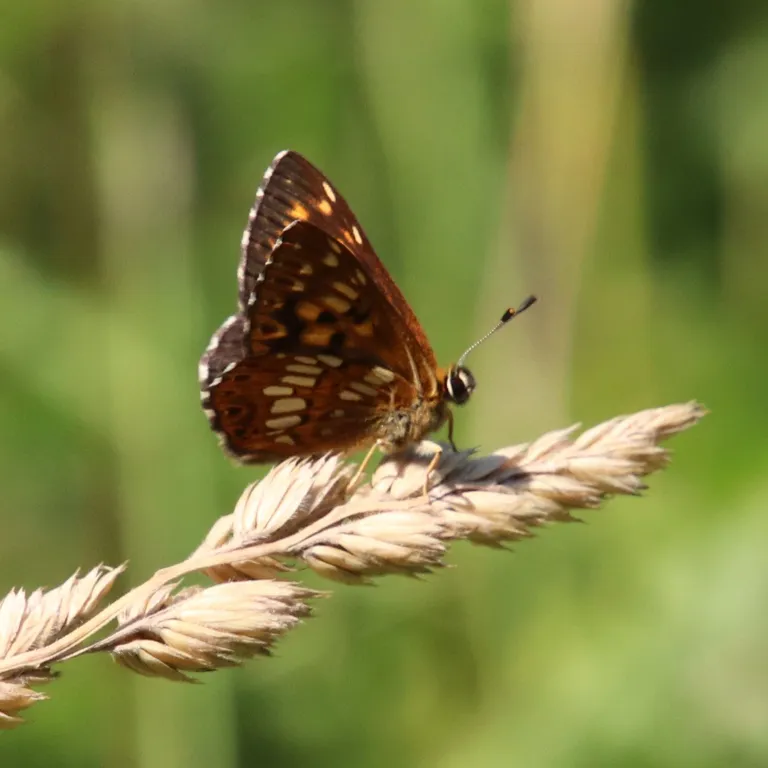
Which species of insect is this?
Hamearis lucina
